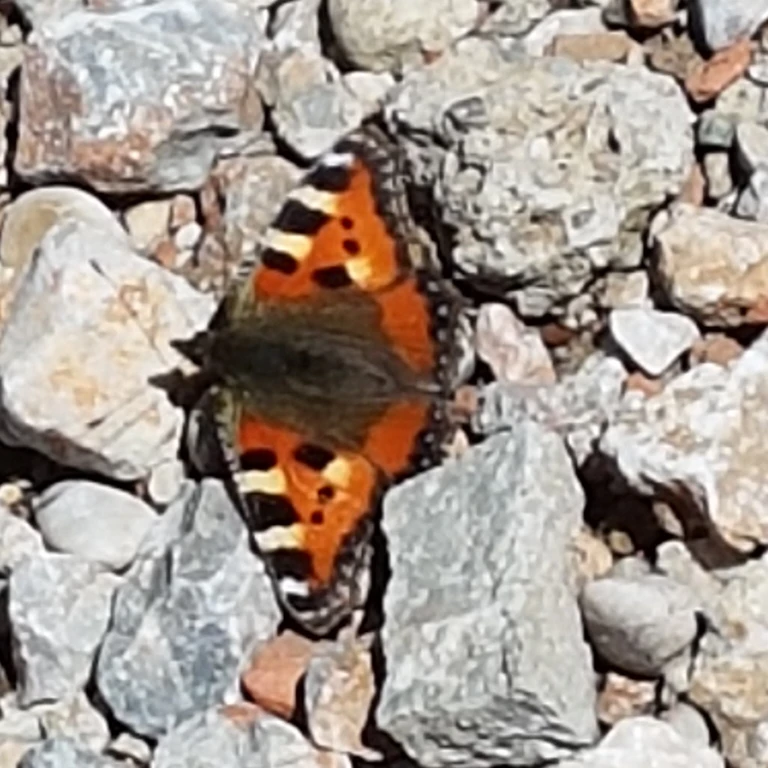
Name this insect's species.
Aglais urticae
